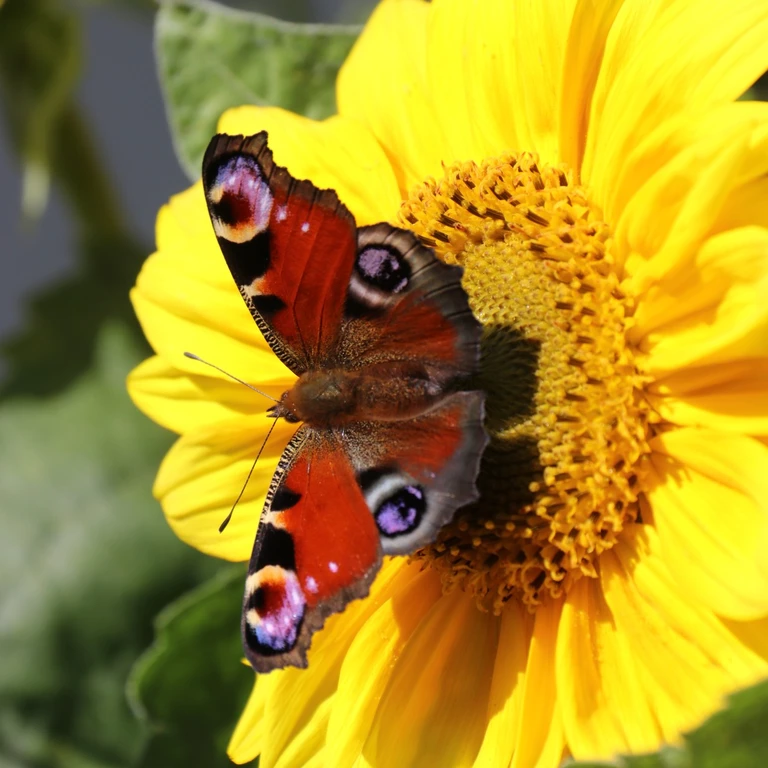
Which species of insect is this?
Aglais io
